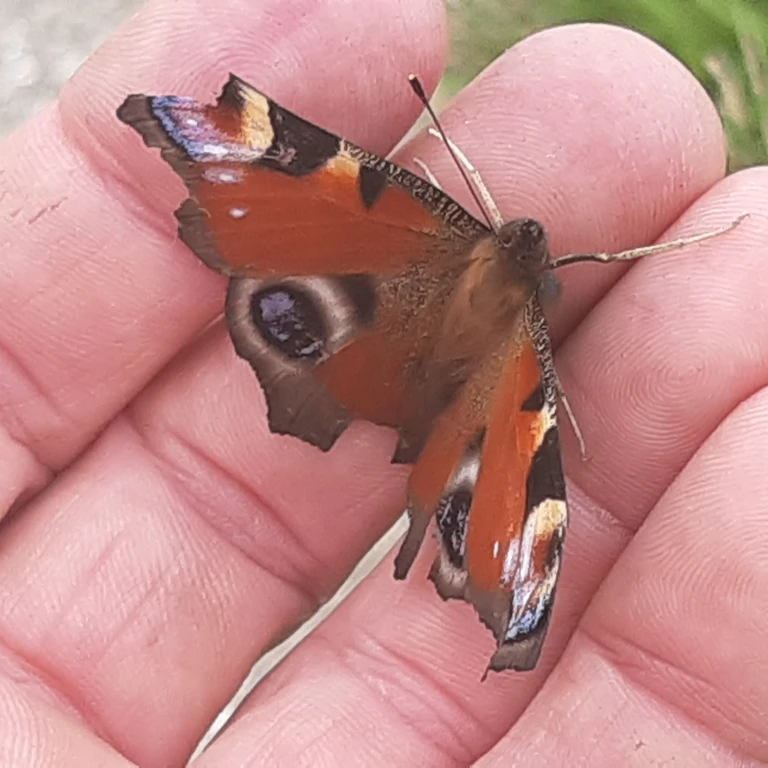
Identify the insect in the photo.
Aglais io
